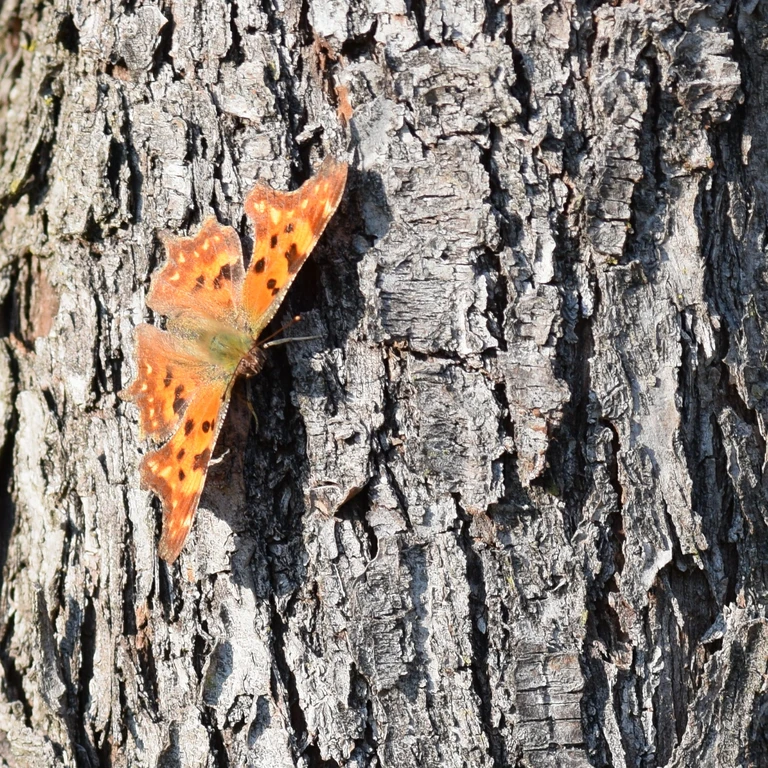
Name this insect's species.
Polygonia c-album
